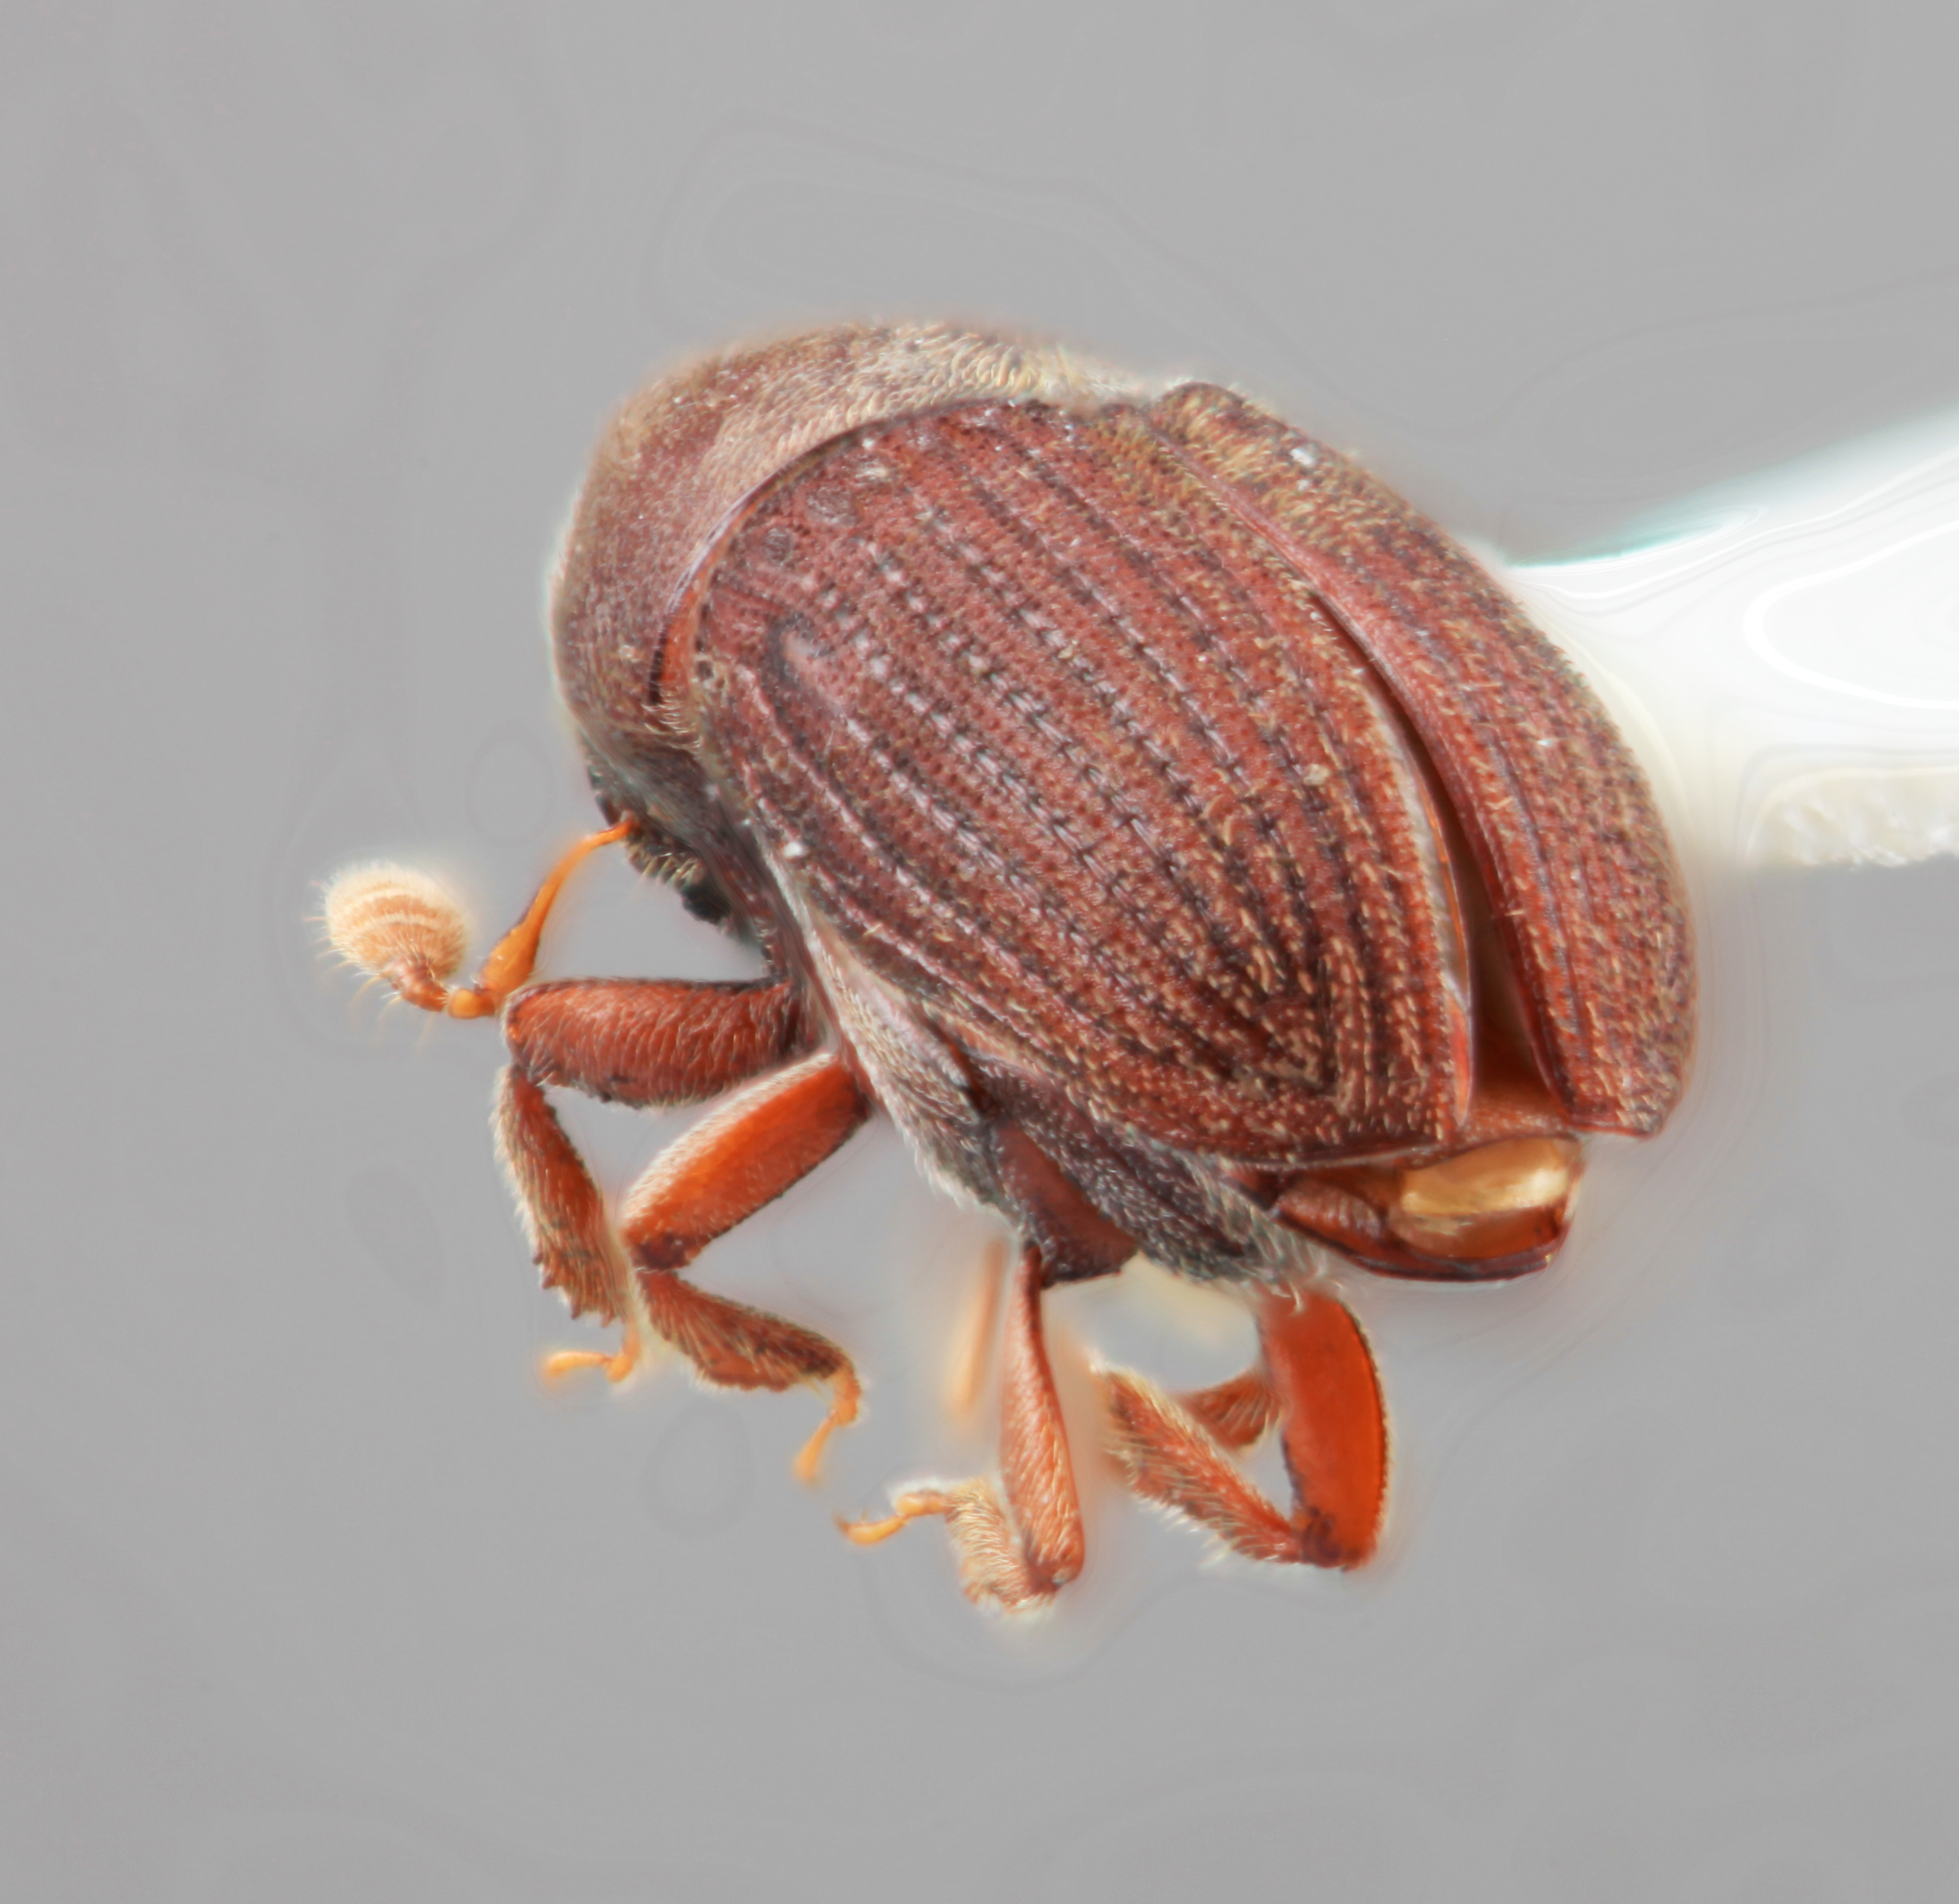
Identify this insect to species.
Phrixosoma clusiae
